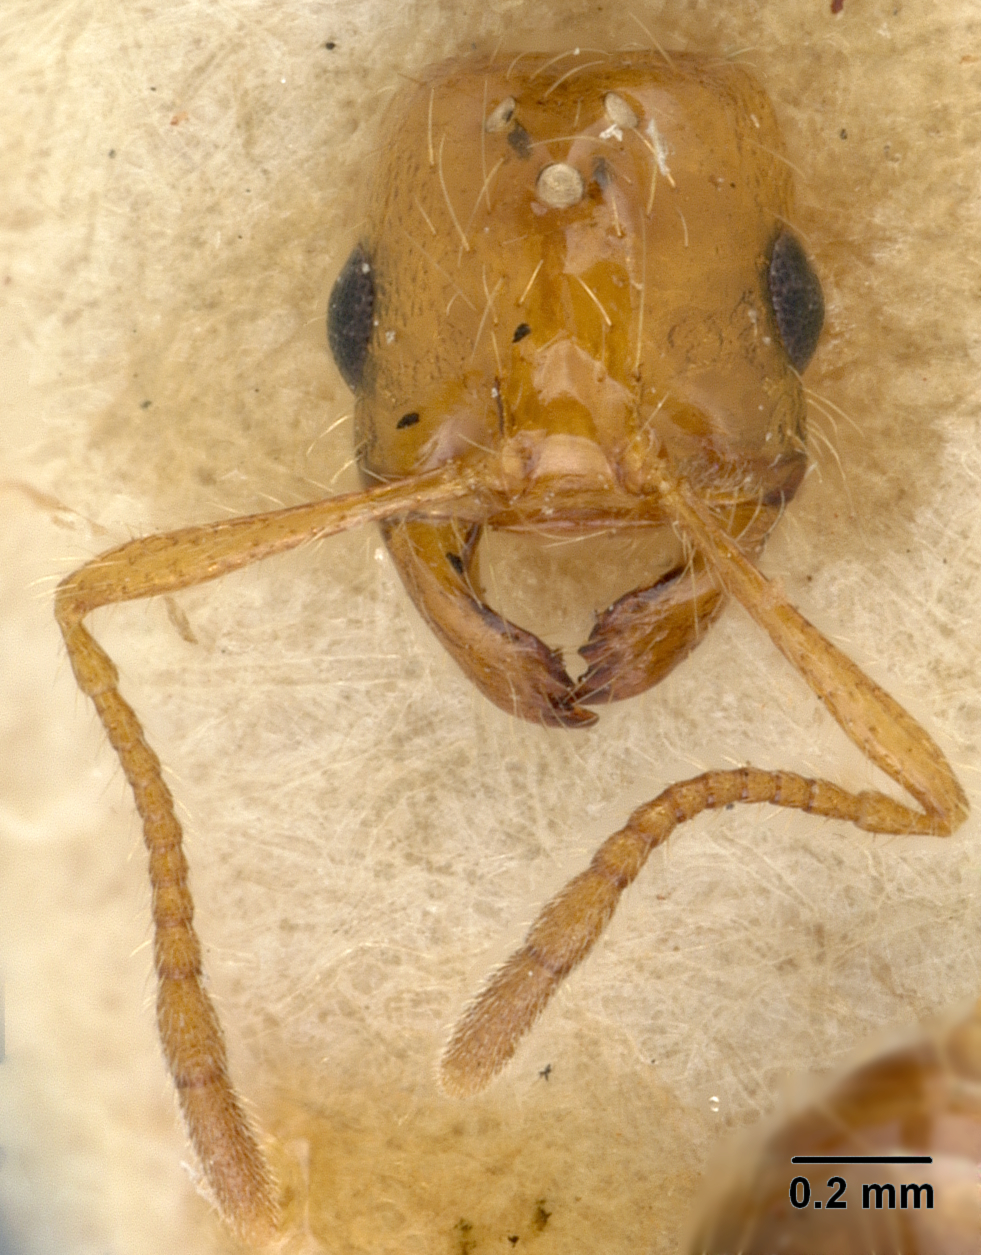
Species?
Labauchena acuminata
